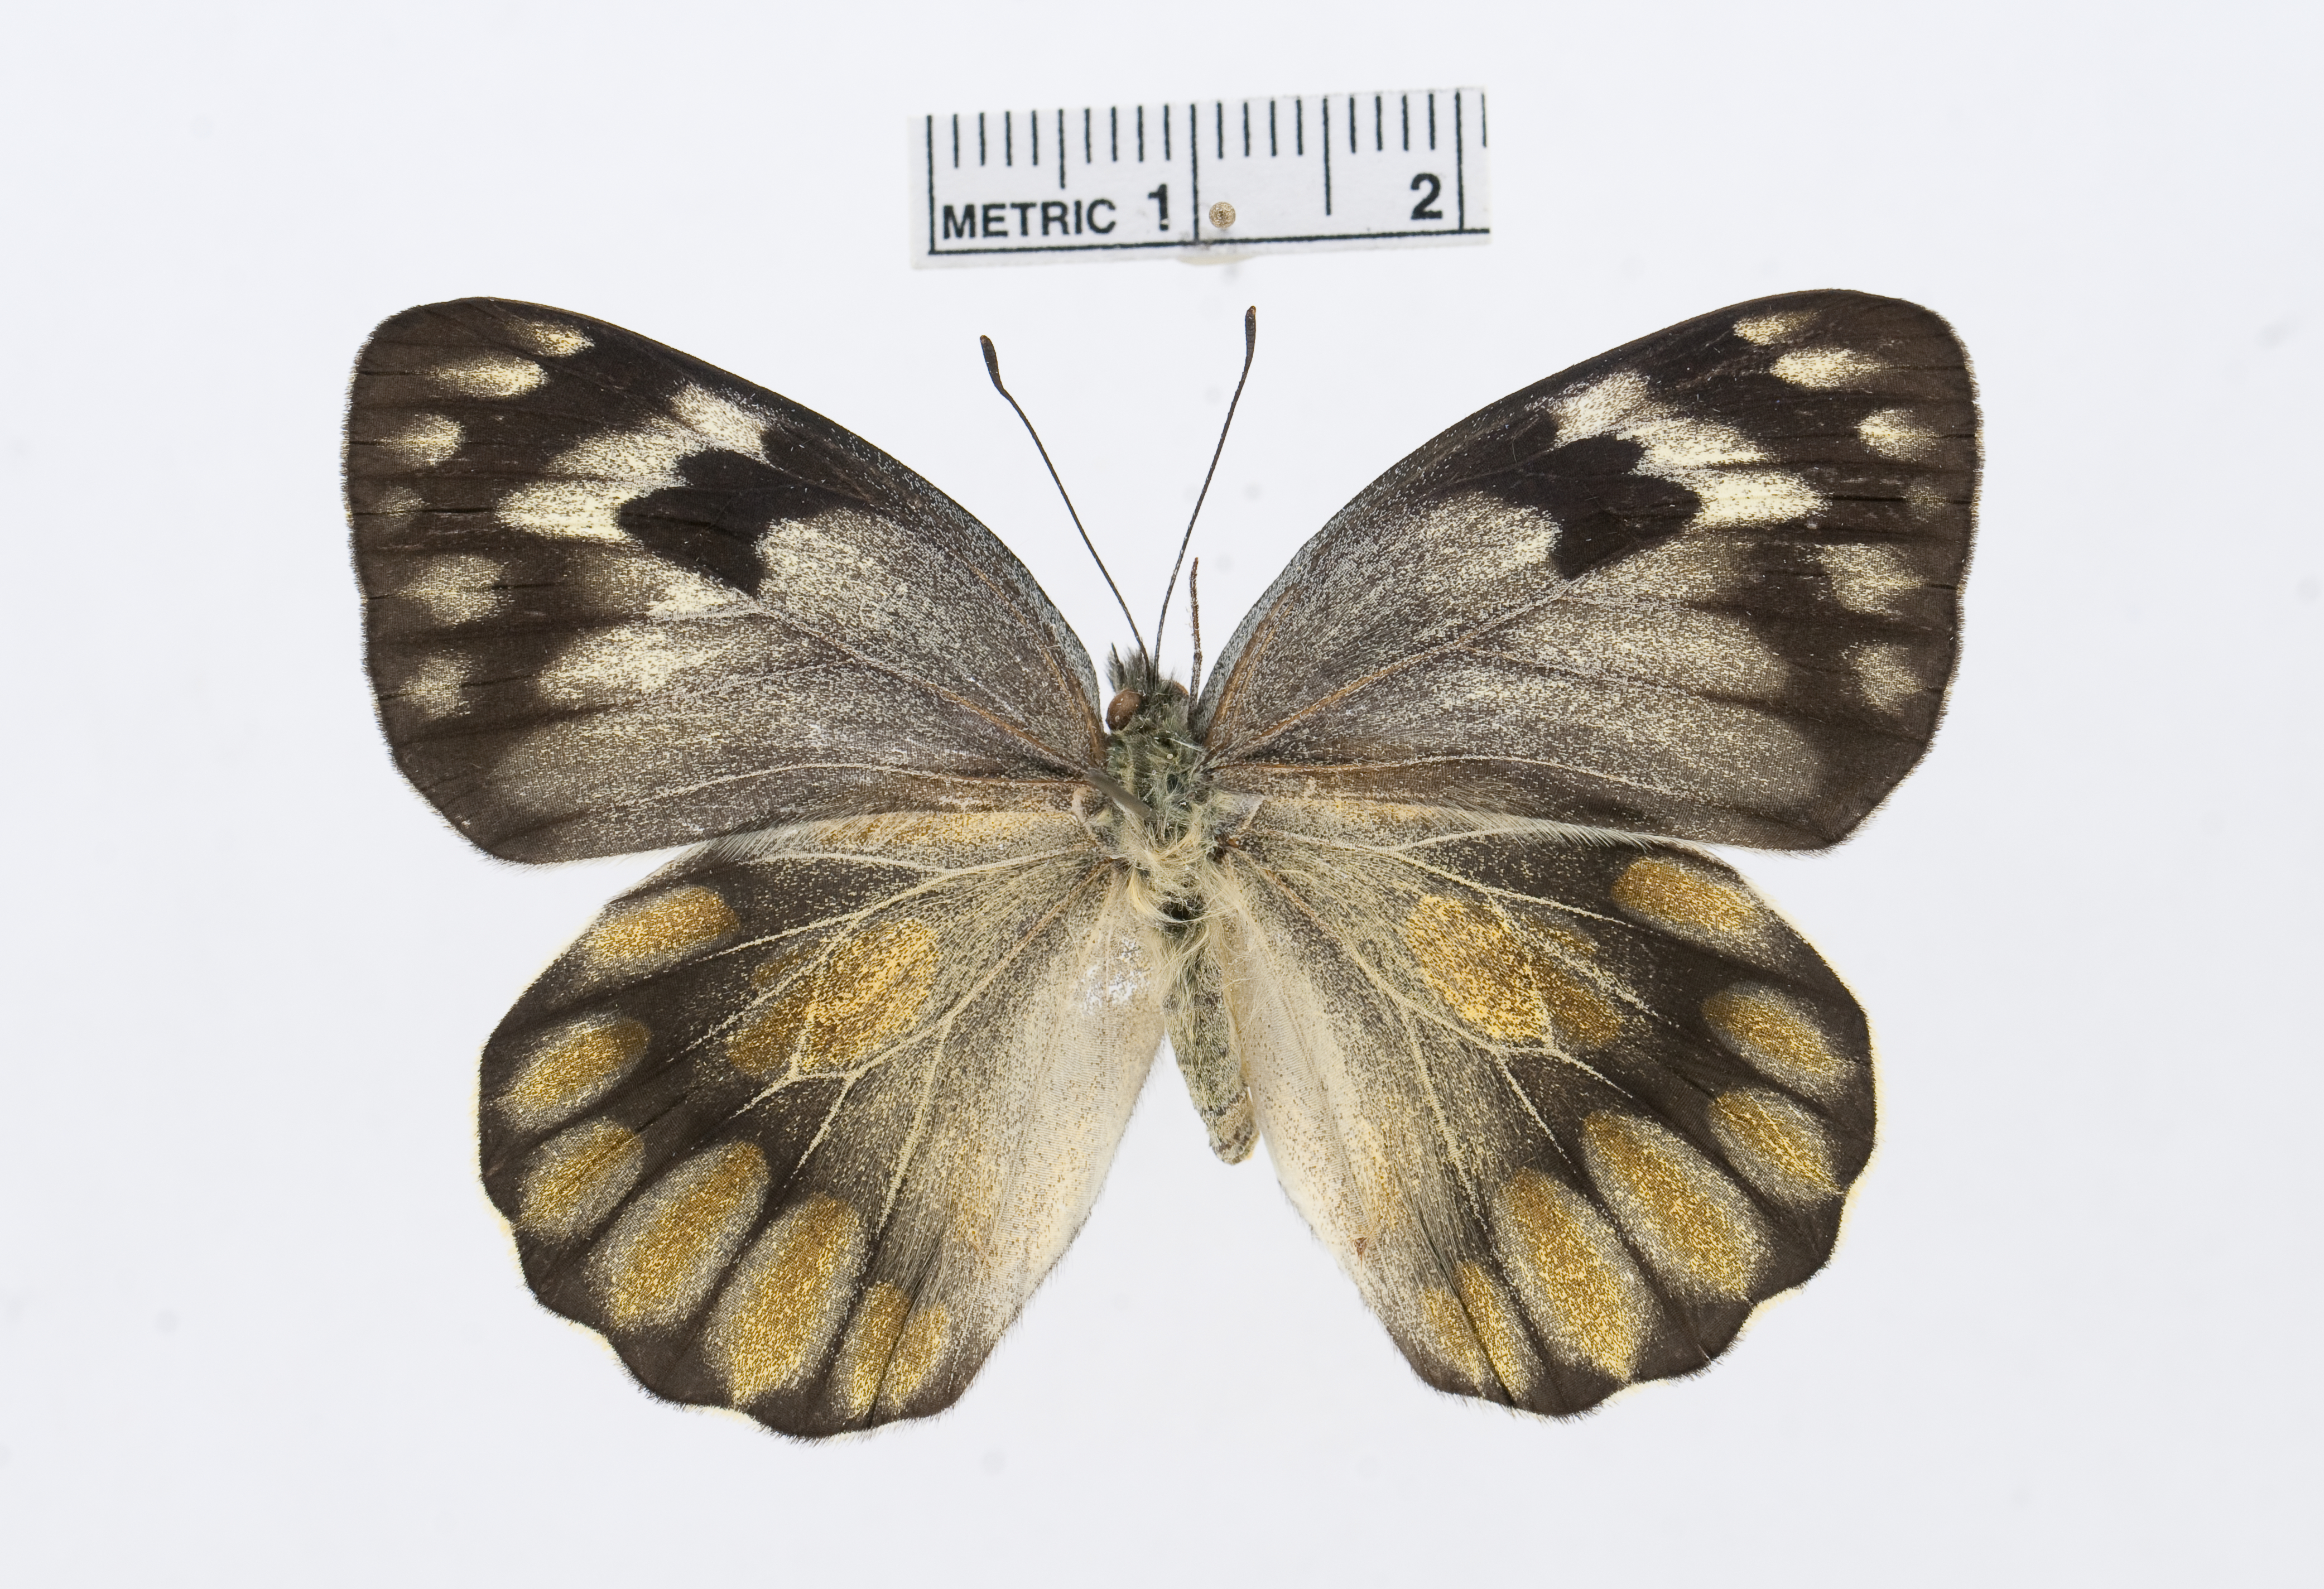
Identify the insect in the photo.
Delias shirozui
